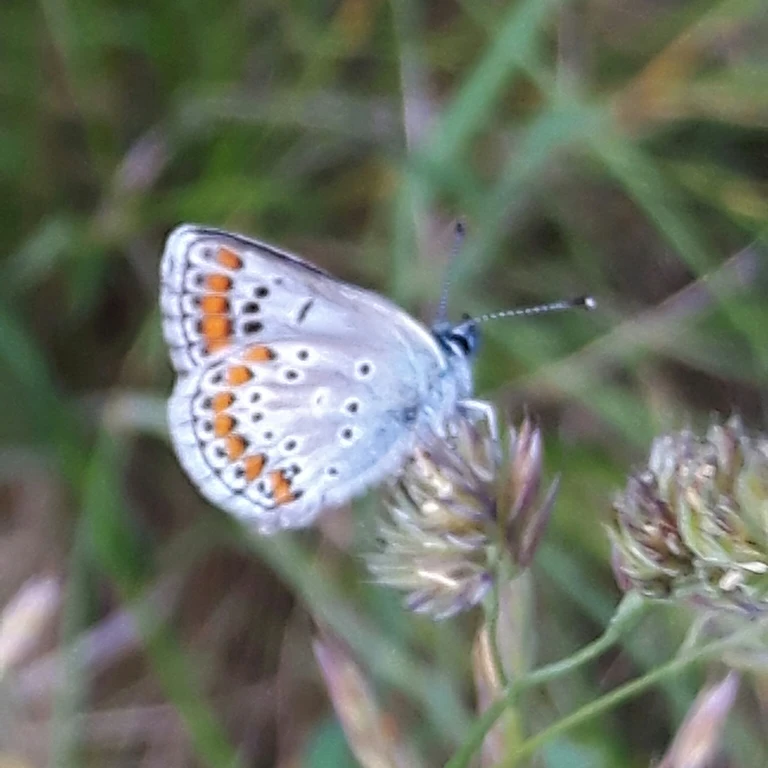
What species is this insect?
Aricia agestis/artaxerxes
